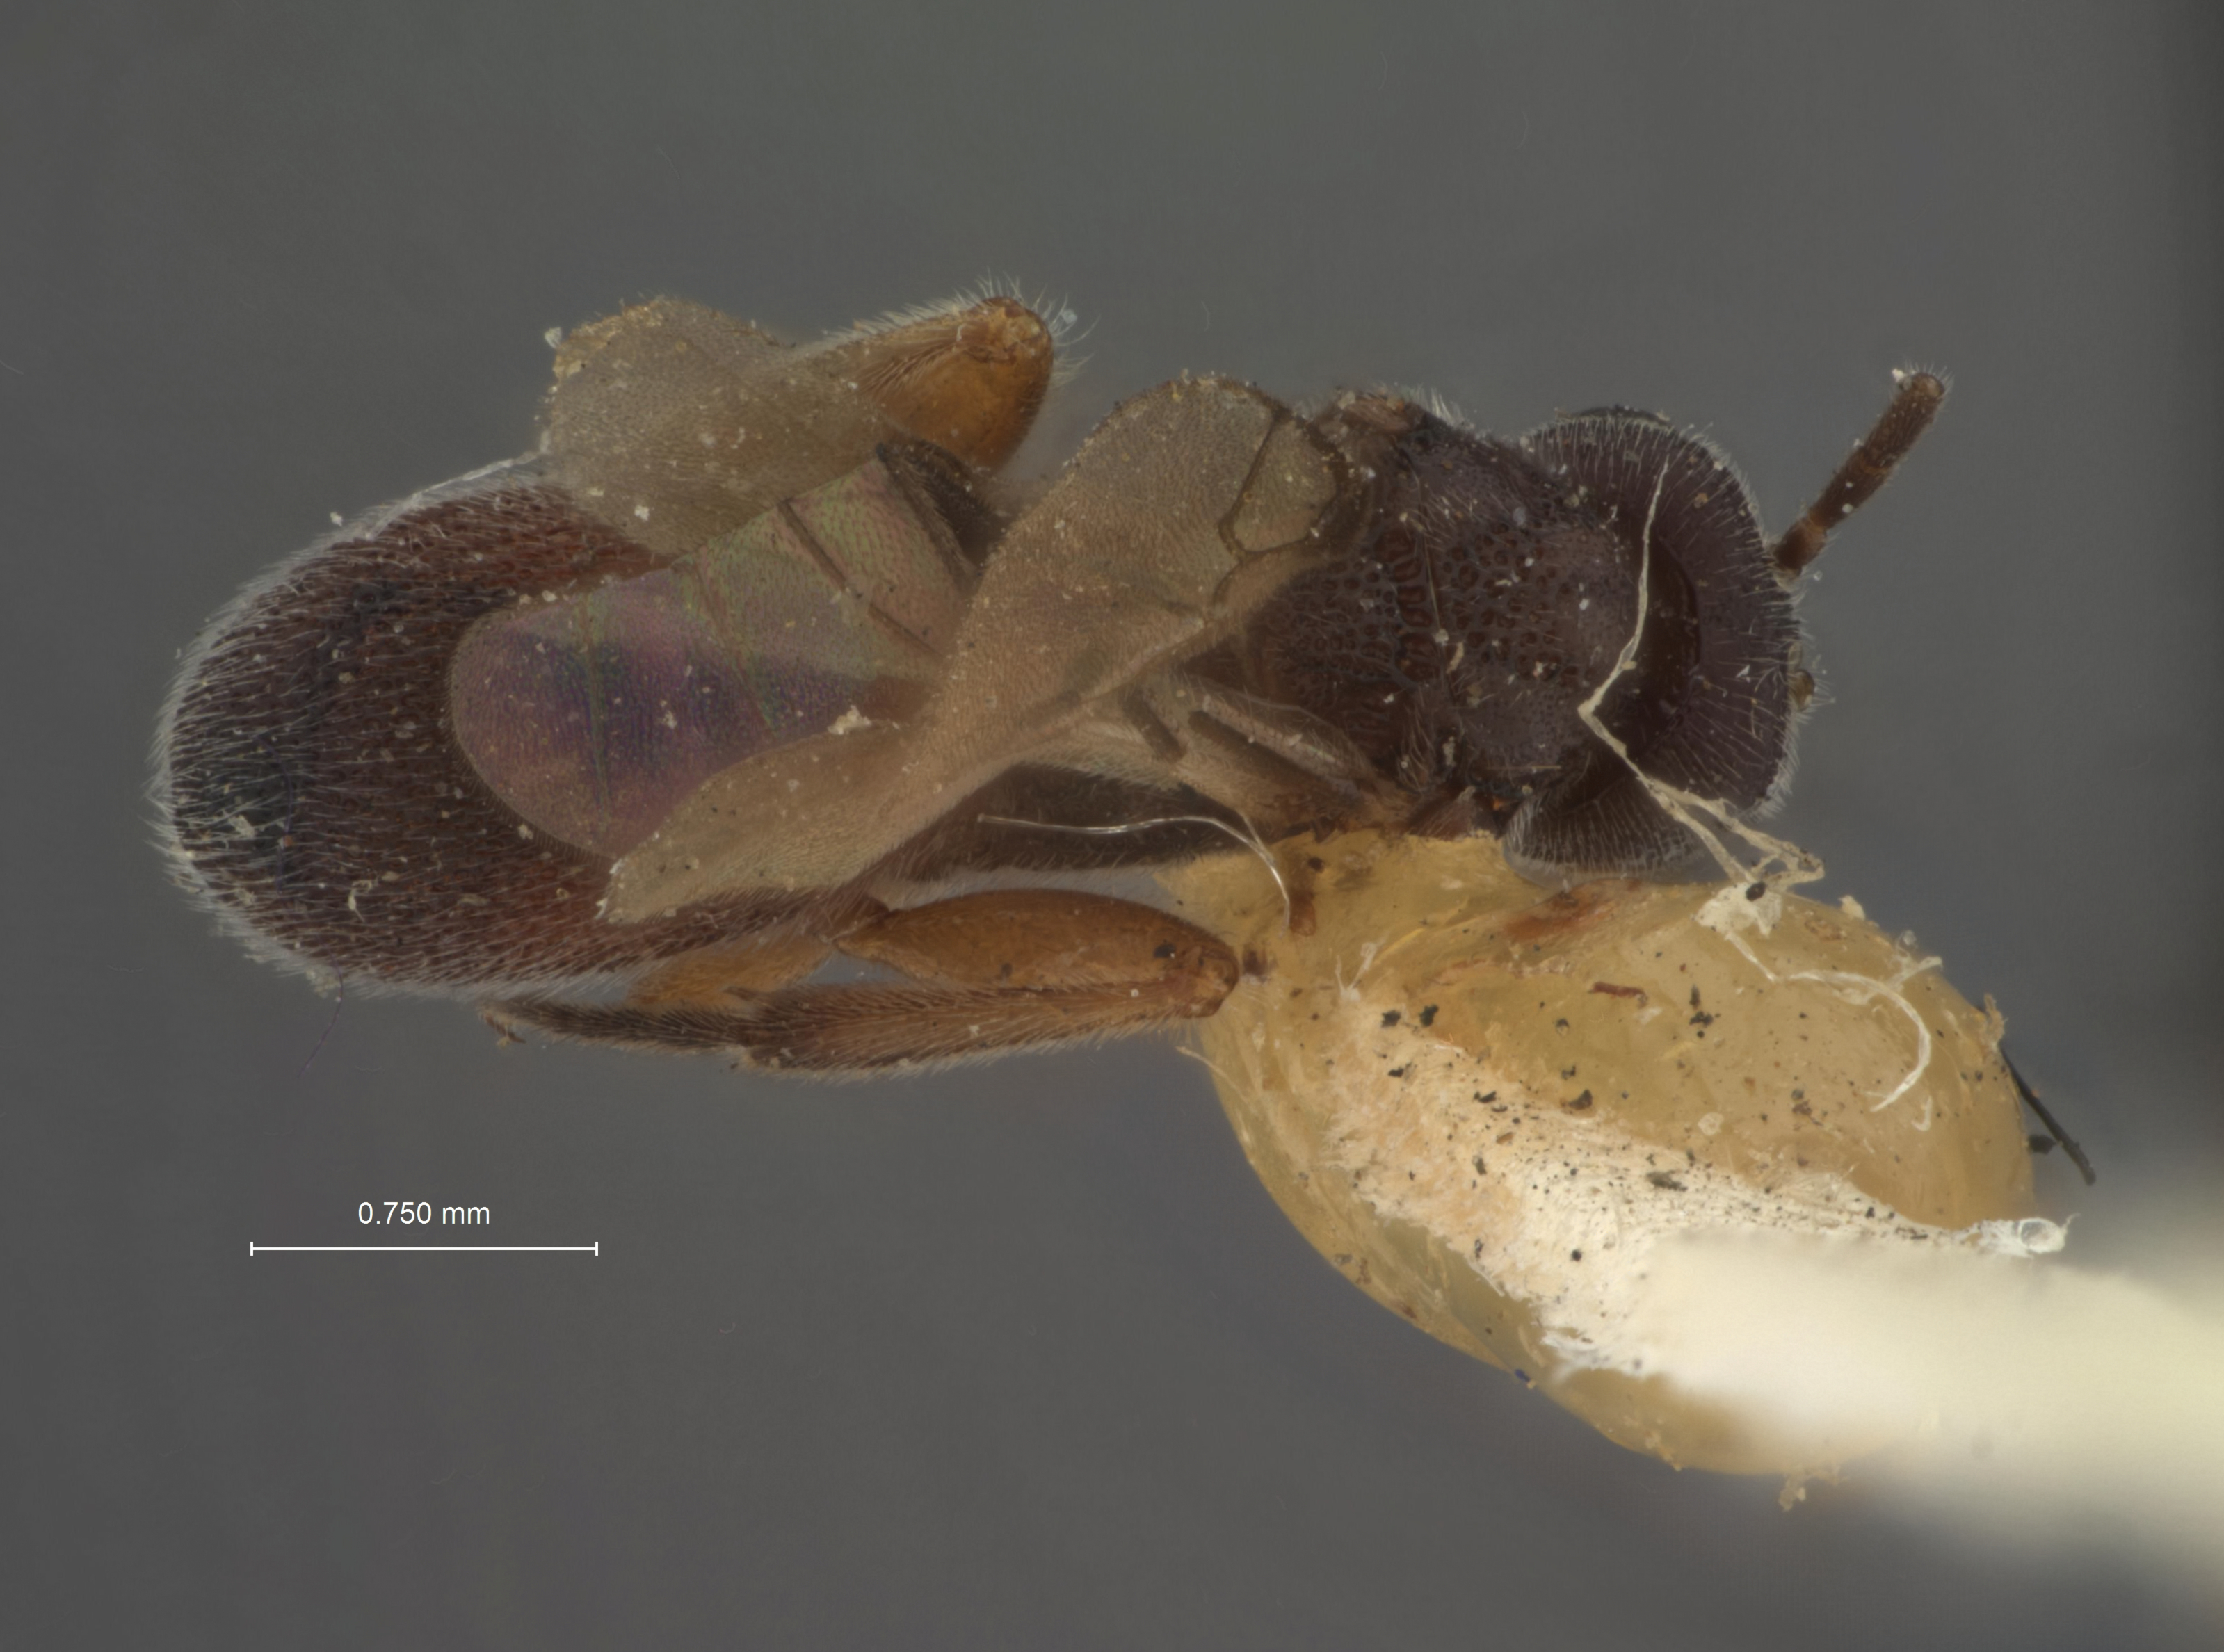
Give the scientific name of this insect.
Urosigalphus wampanoagorum
